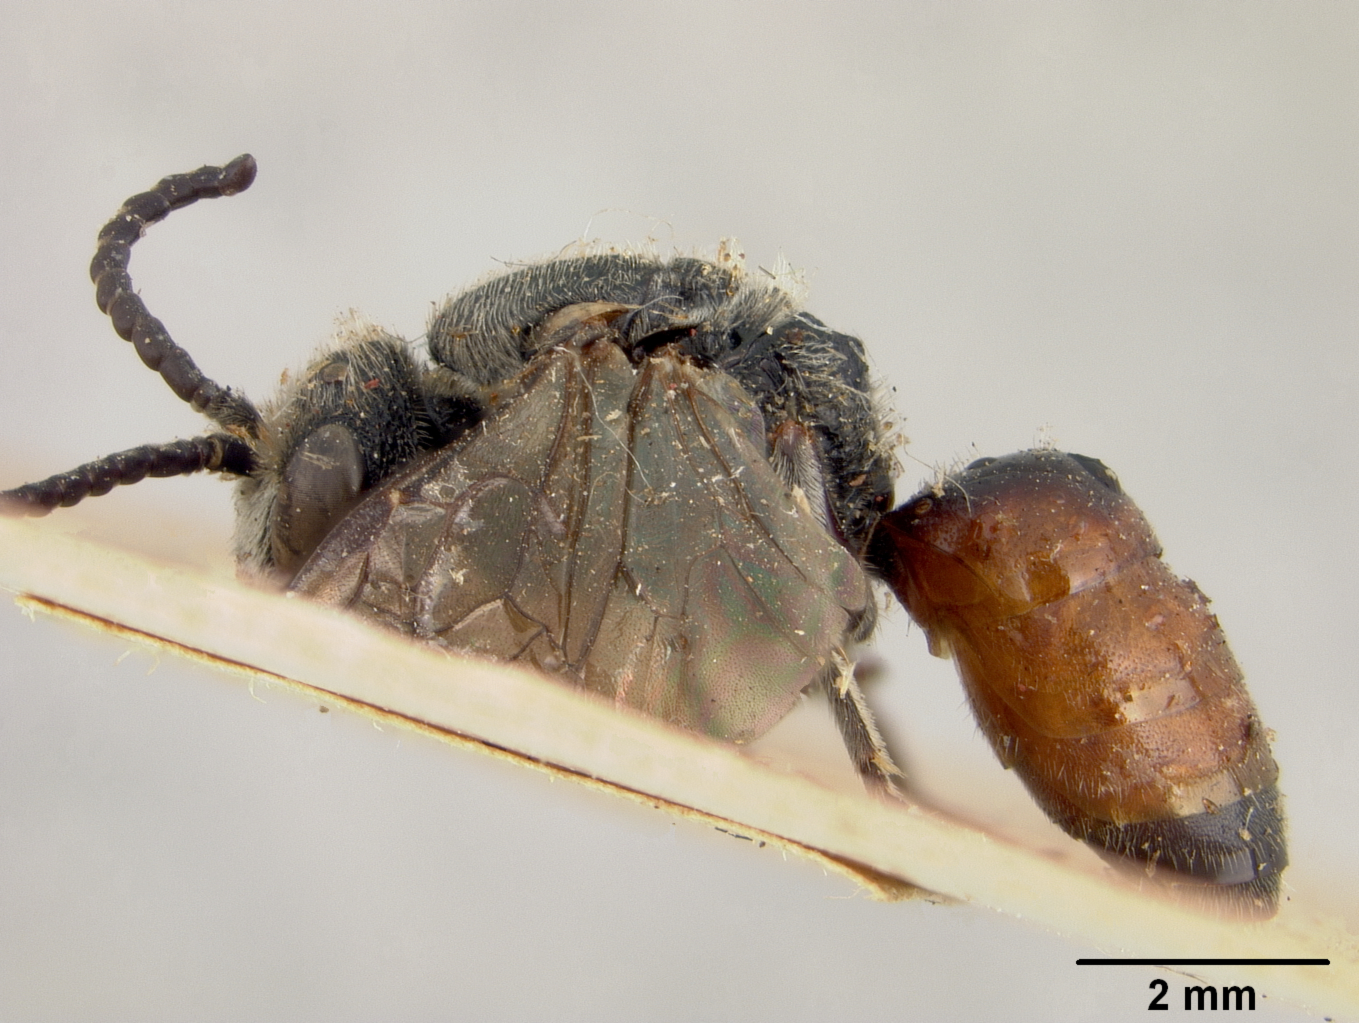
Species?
Sphecodes japonicus
